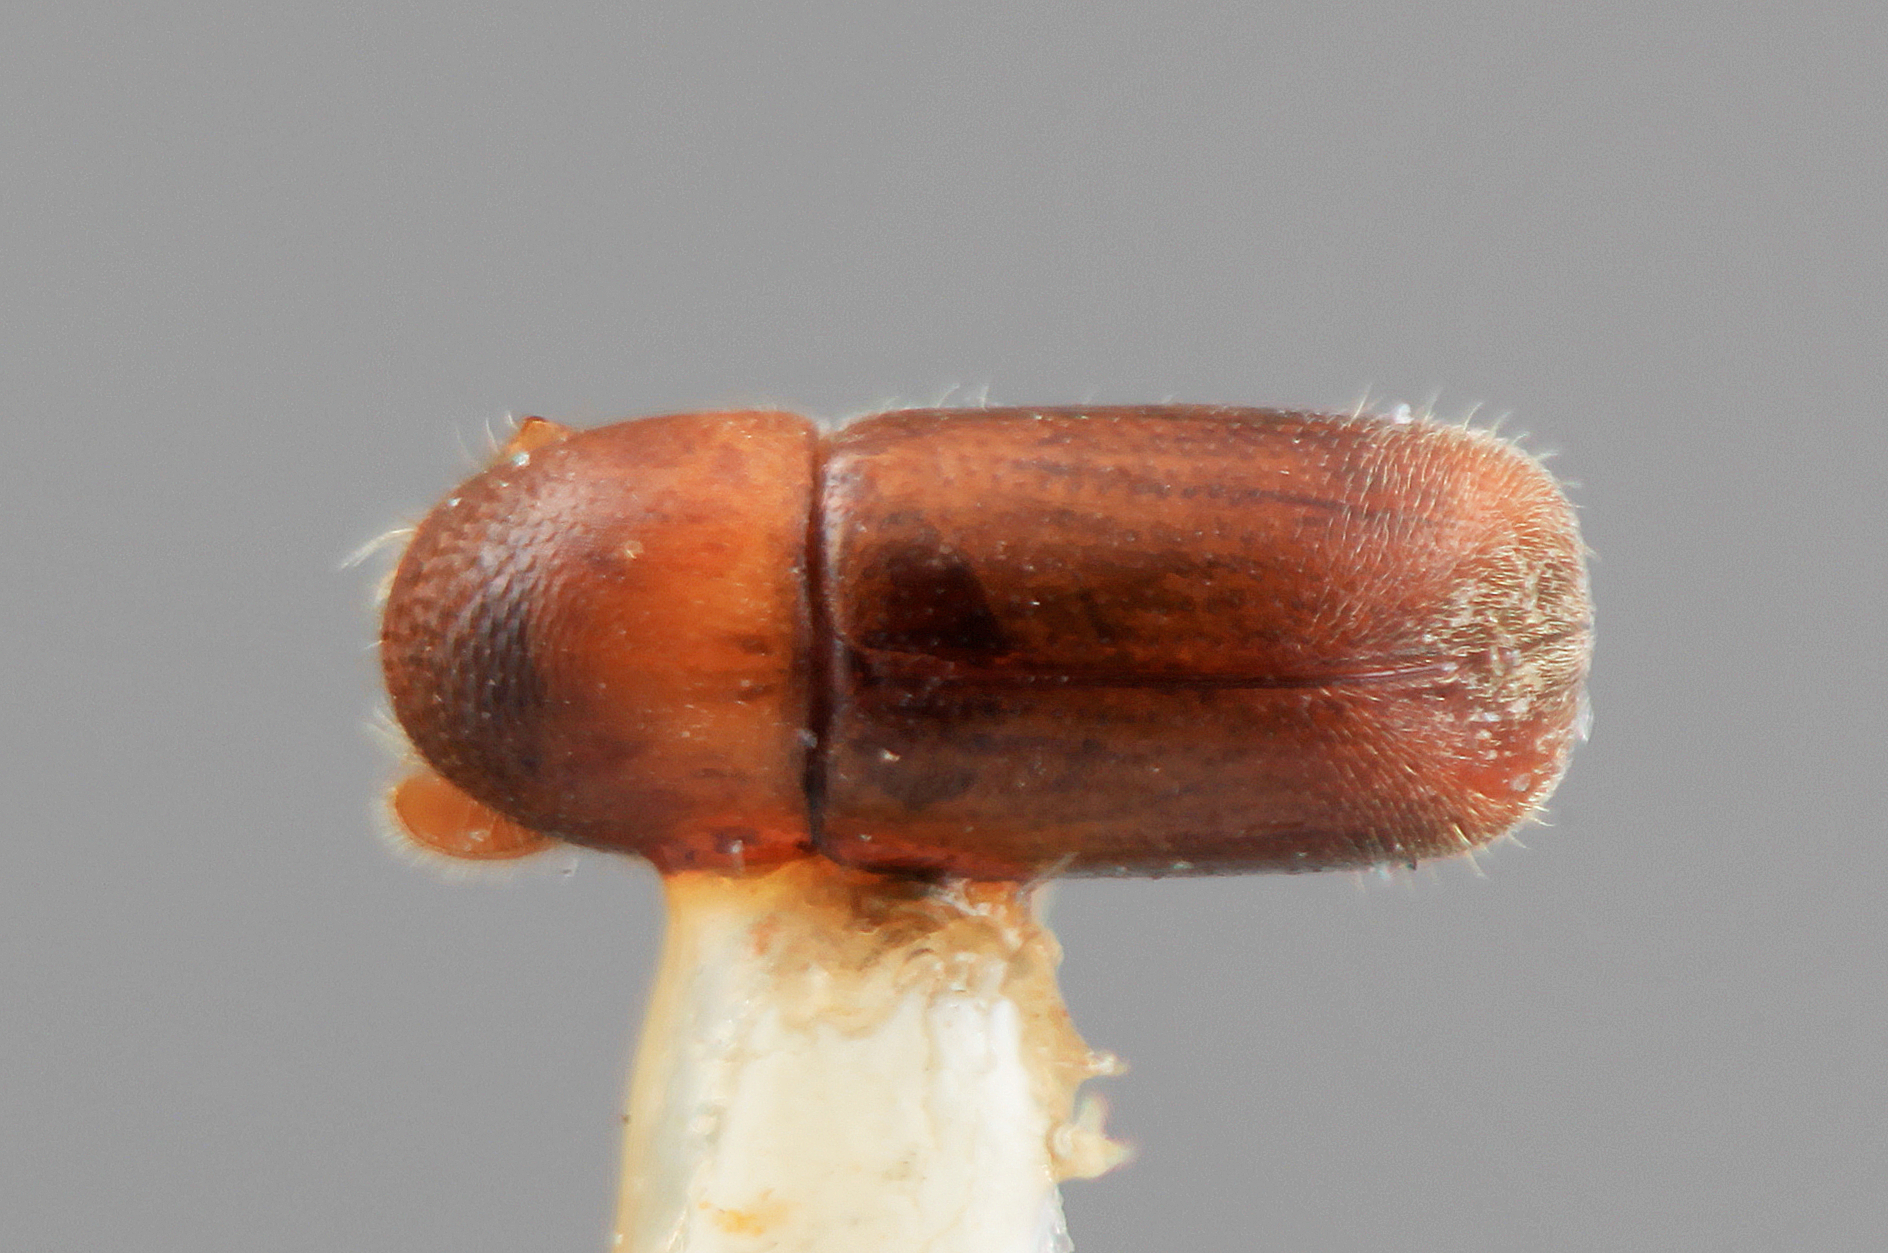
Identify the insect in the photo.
Corthylus villifer
